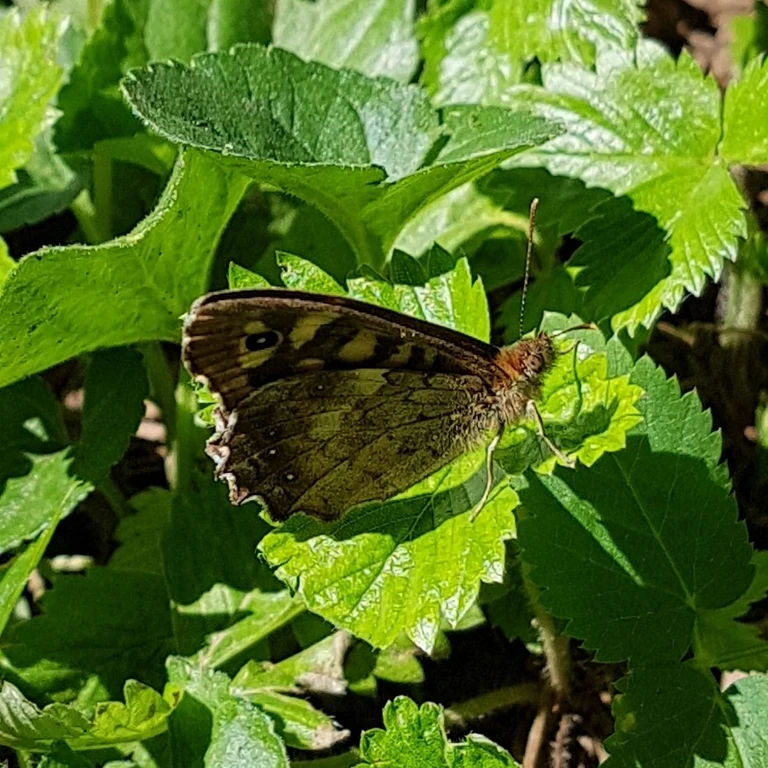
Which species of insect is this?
Pararge aegeria
